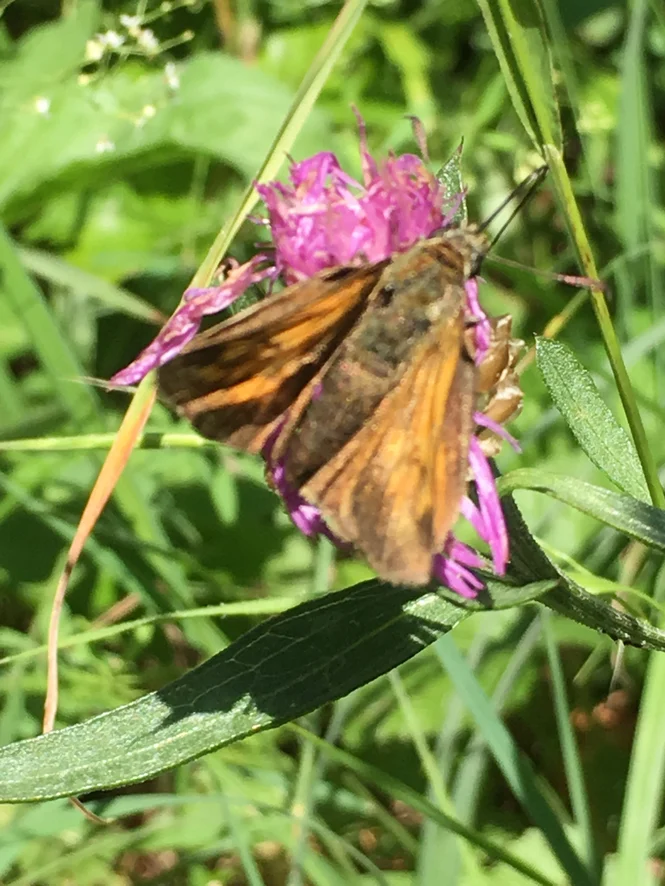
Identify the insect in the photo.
Ochlodes sylvanus (also Ochlodes venata)
